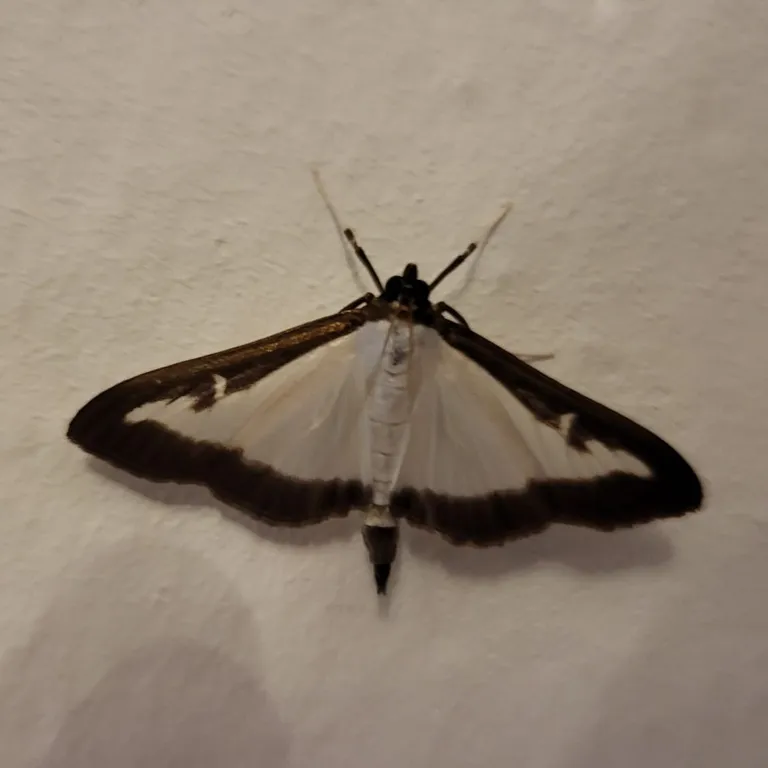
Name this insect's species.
Cydalima perspectalis
